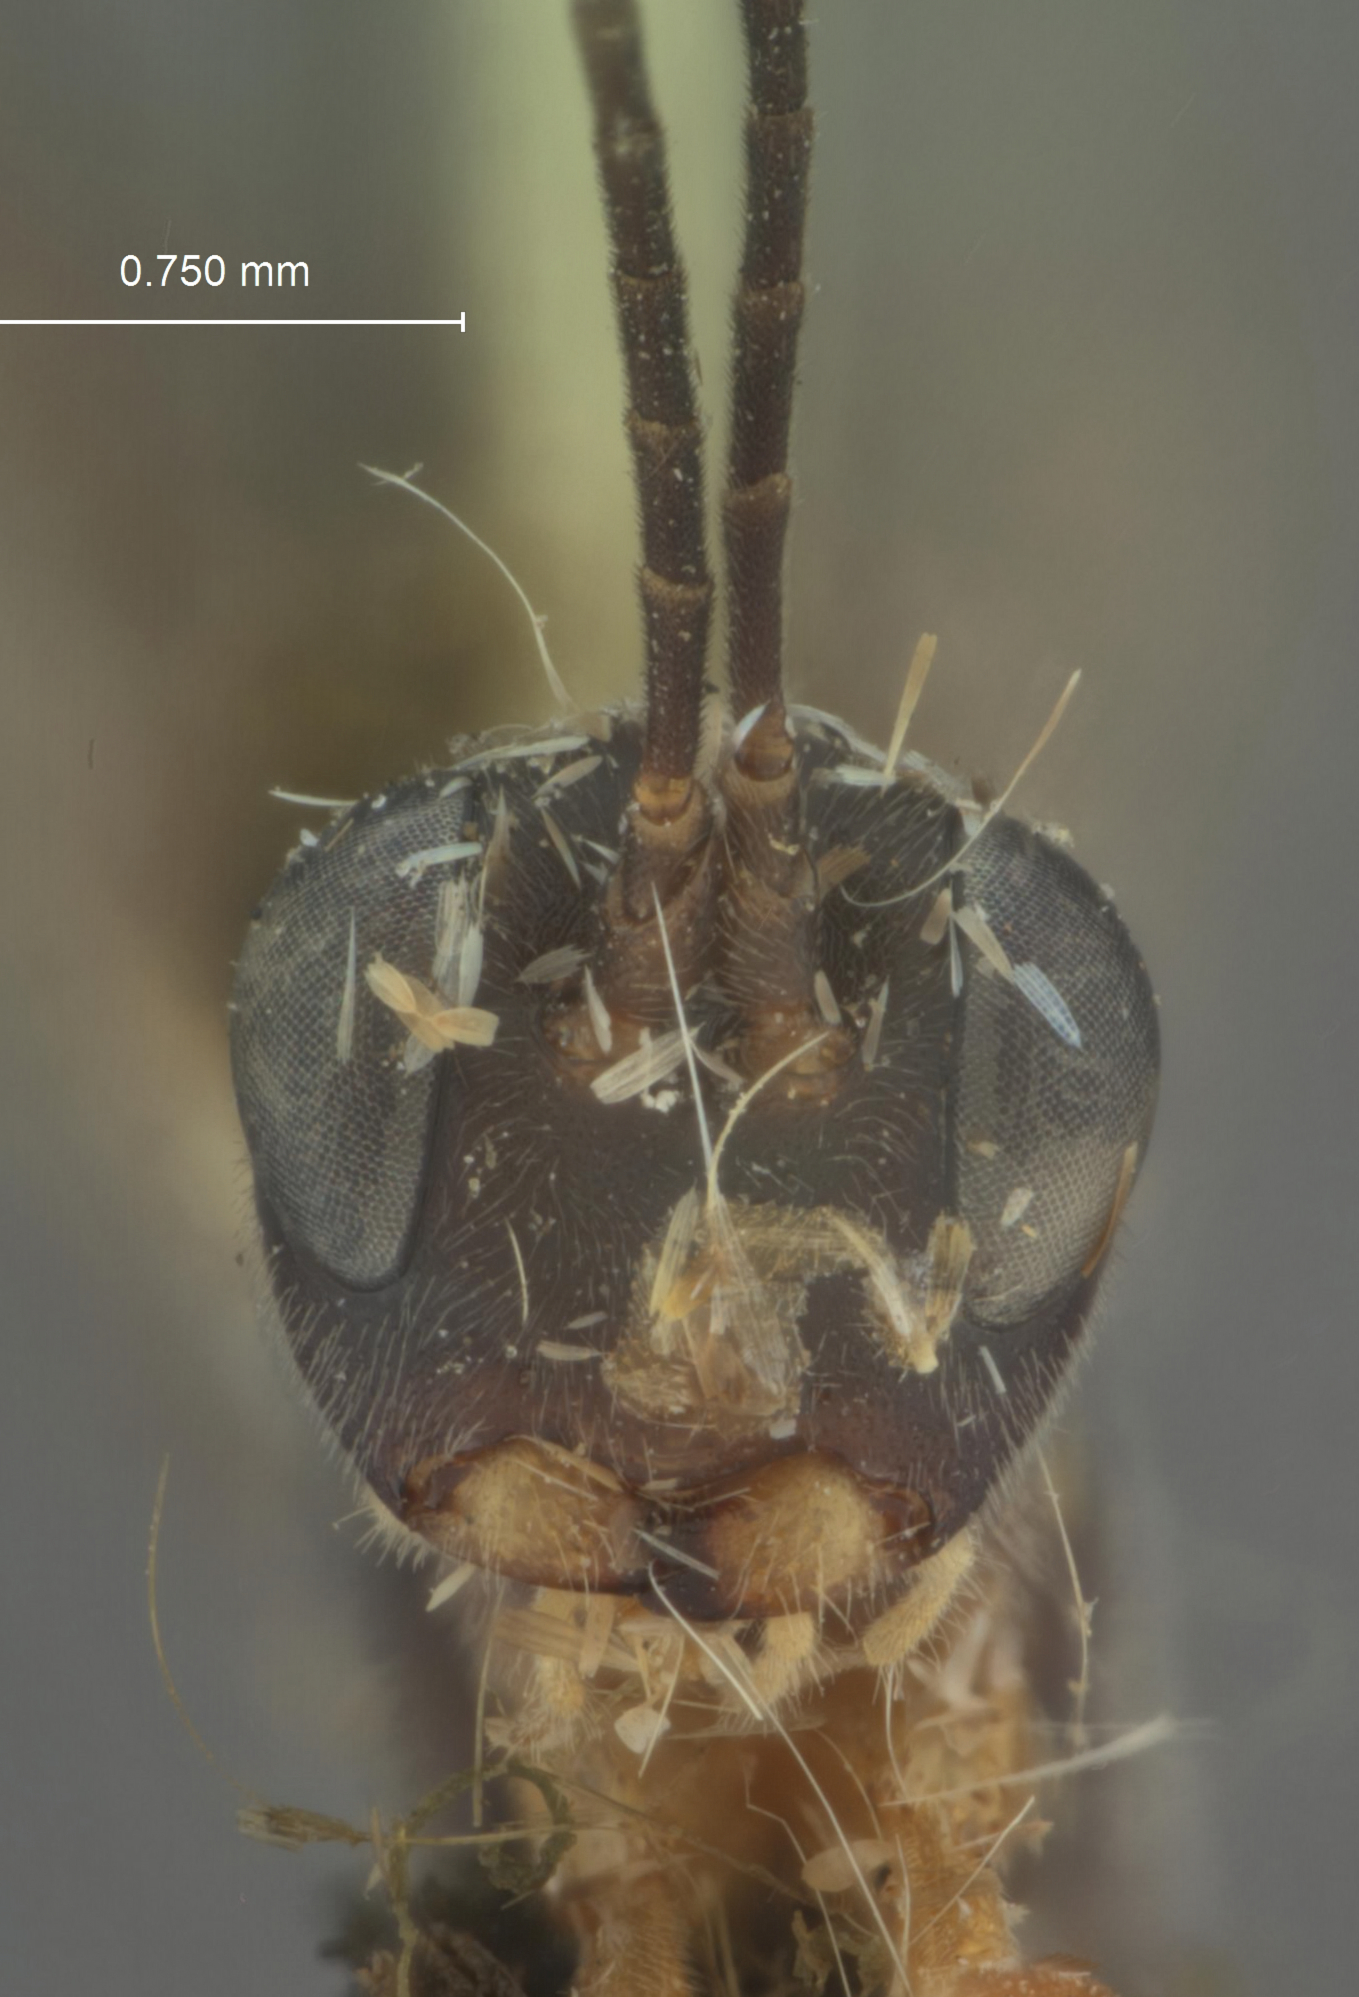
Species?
Cubocephalus nigricornis
